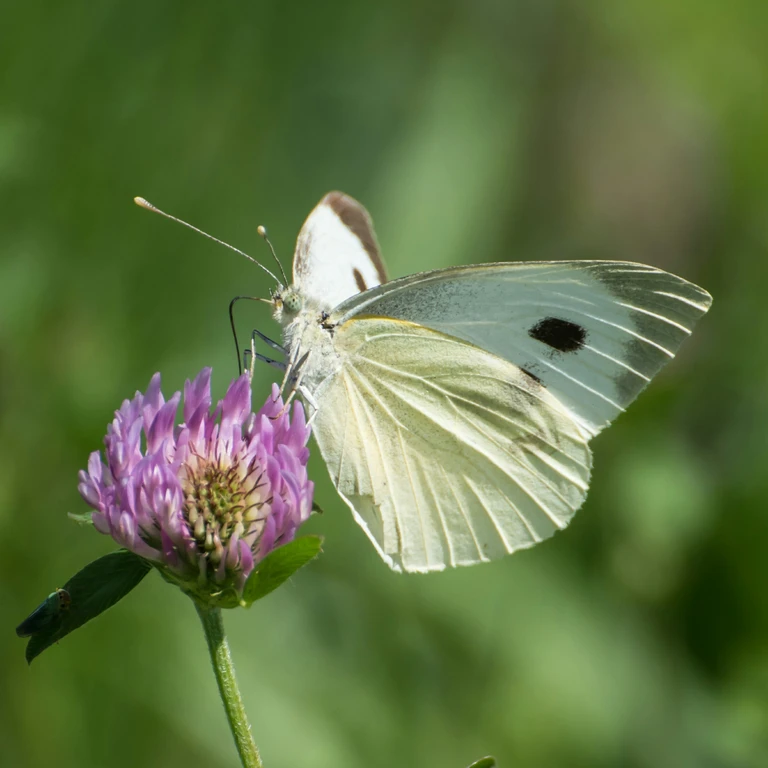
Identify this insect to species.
Pieris brassicae
